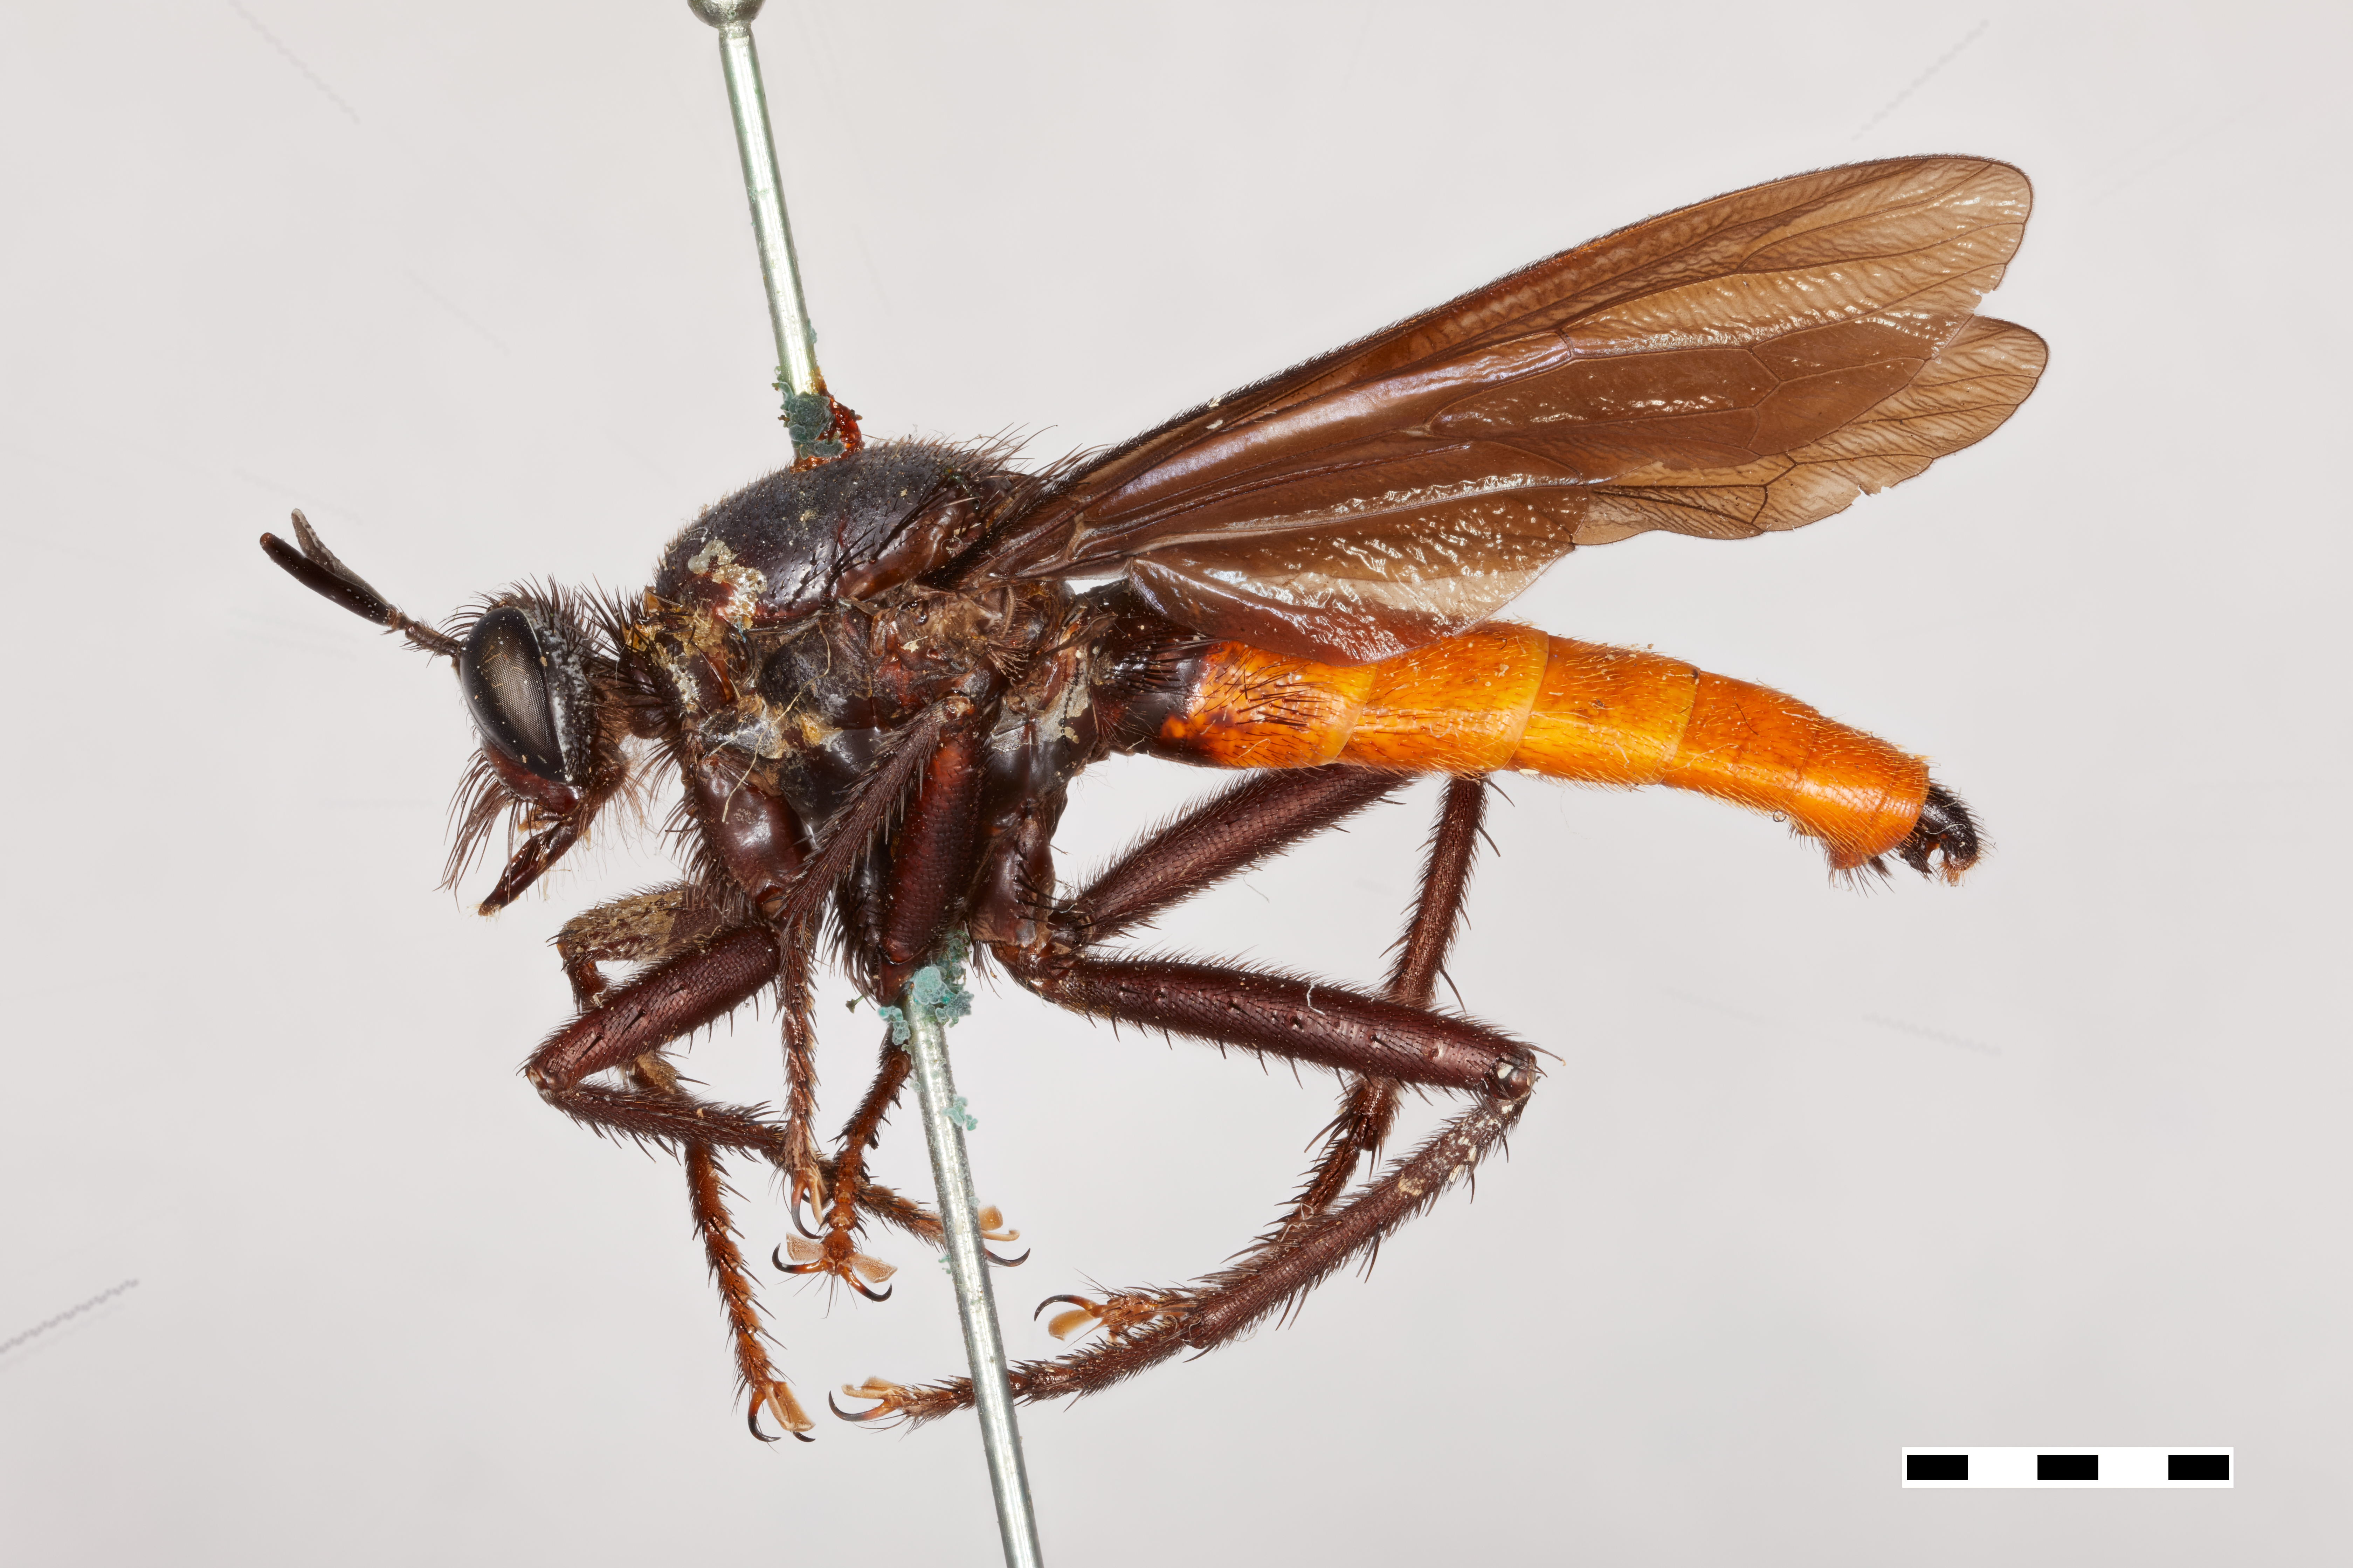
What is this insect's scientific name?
Ospriocerus ventralis
